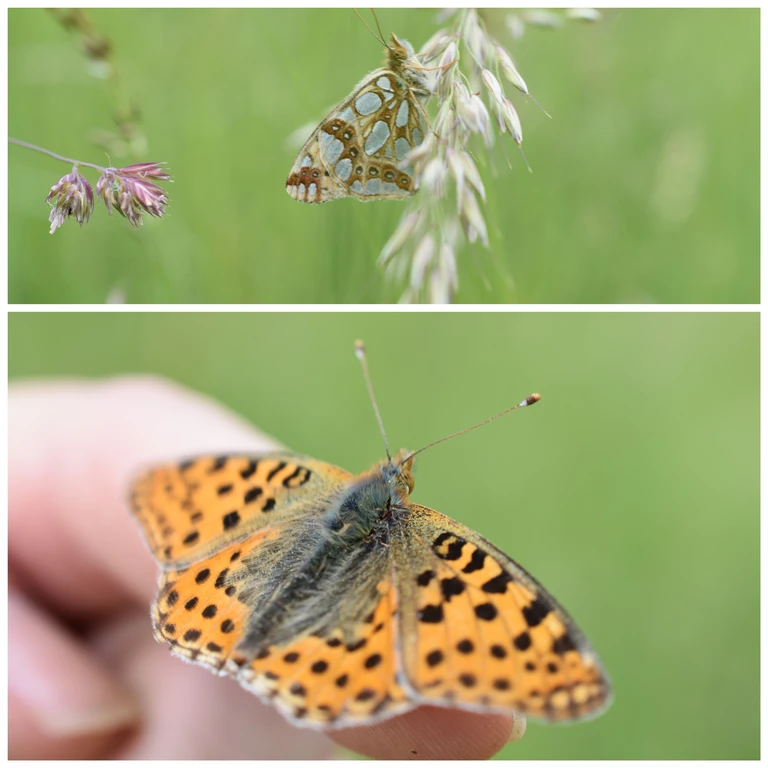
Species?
Issoria lathonia
